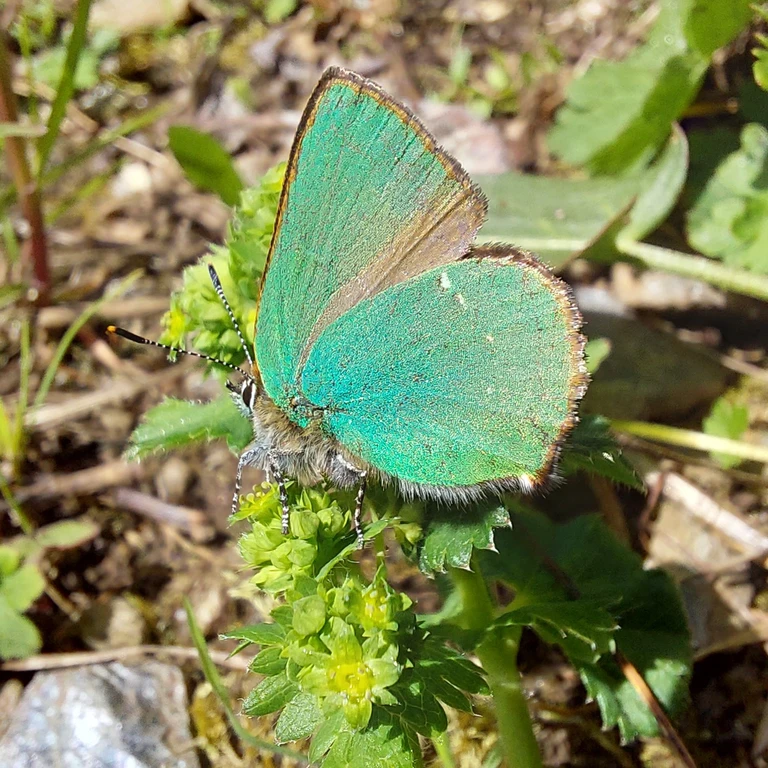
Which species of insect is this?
Callophrys rubi
